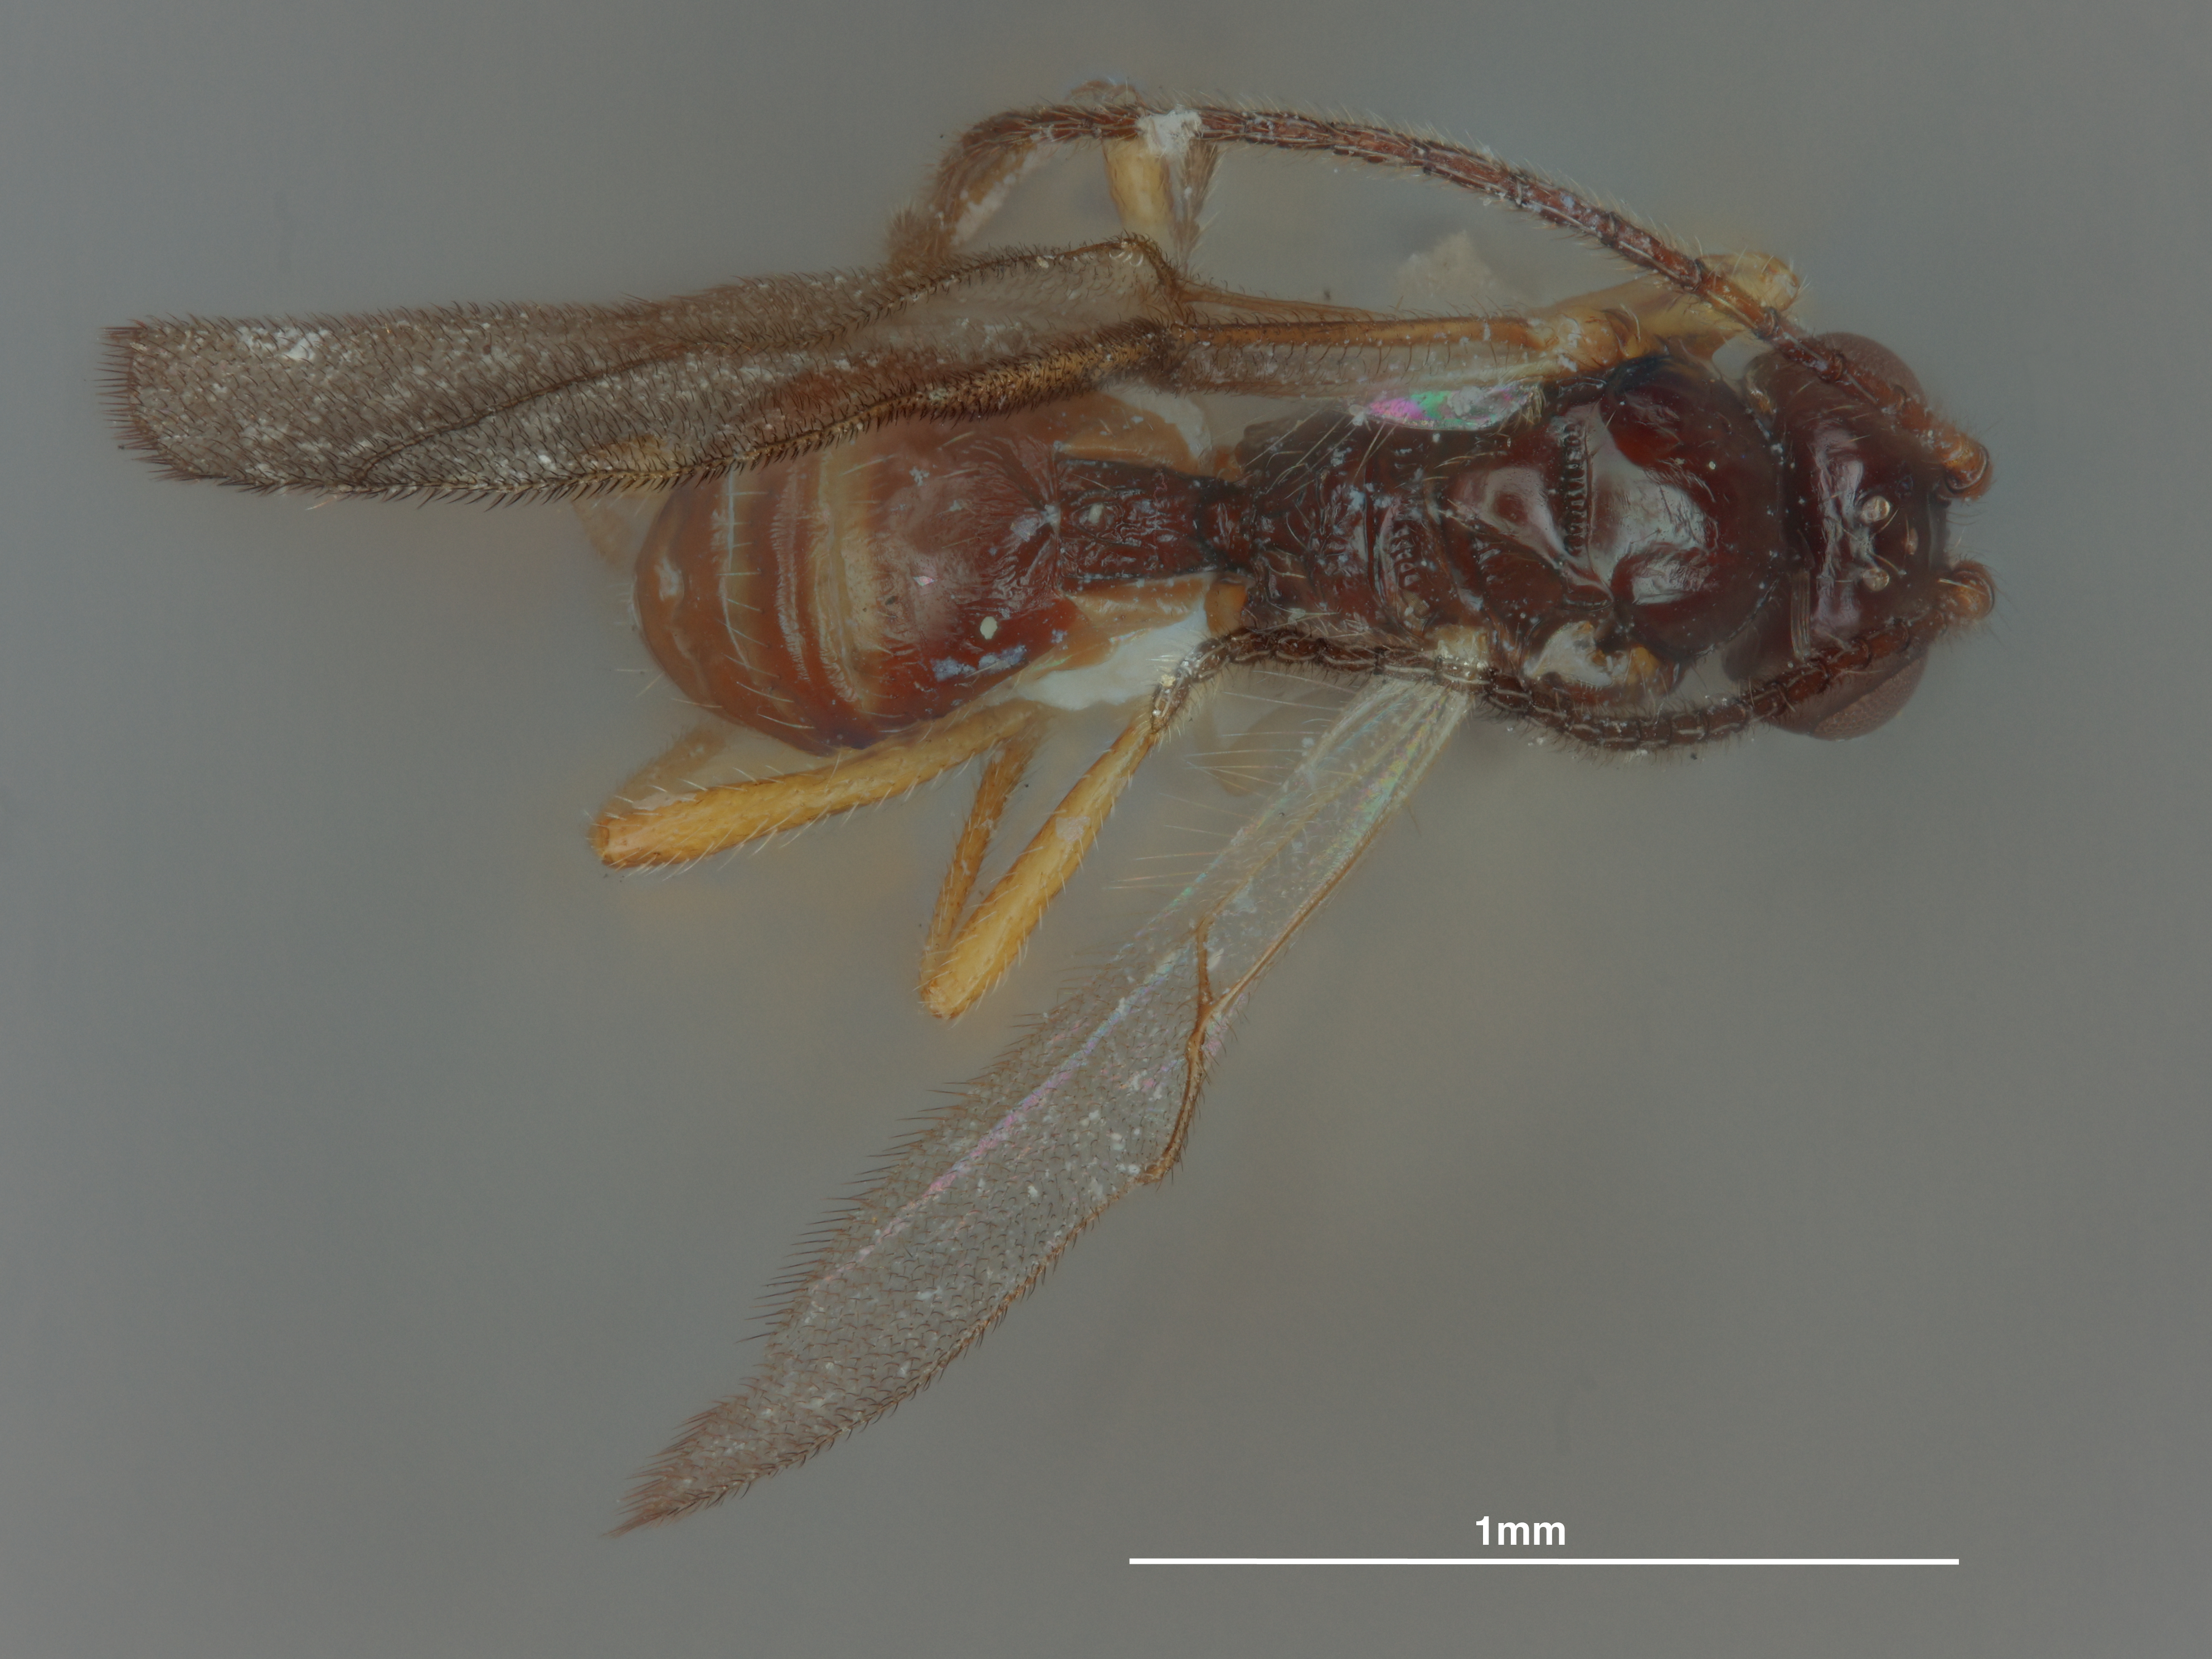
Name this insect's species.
Opius chapini
